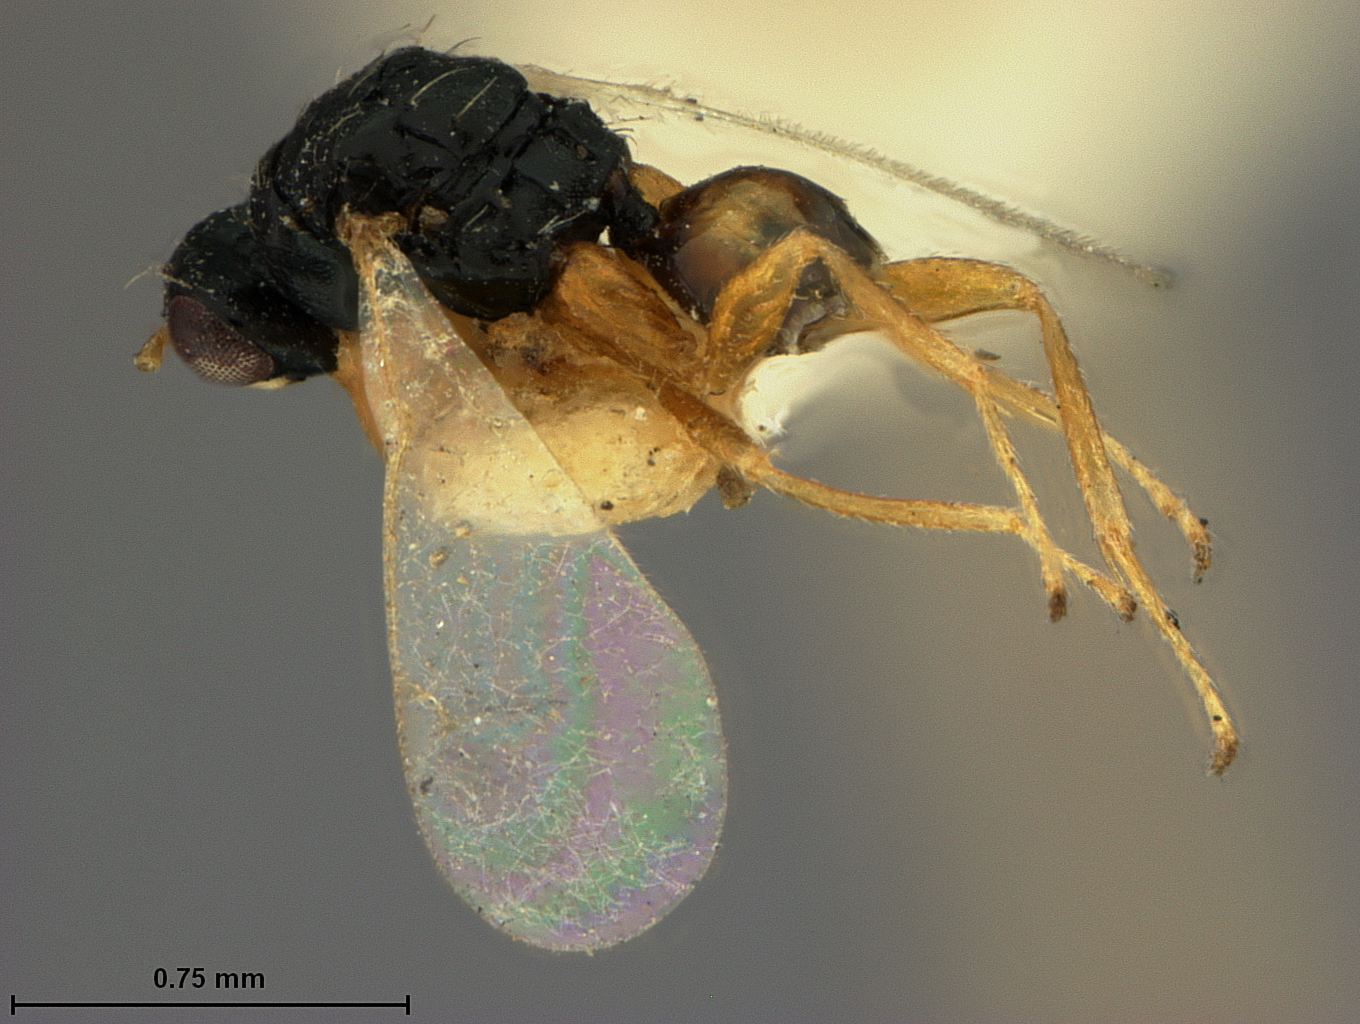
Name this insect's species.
Euplectrus marginatus
